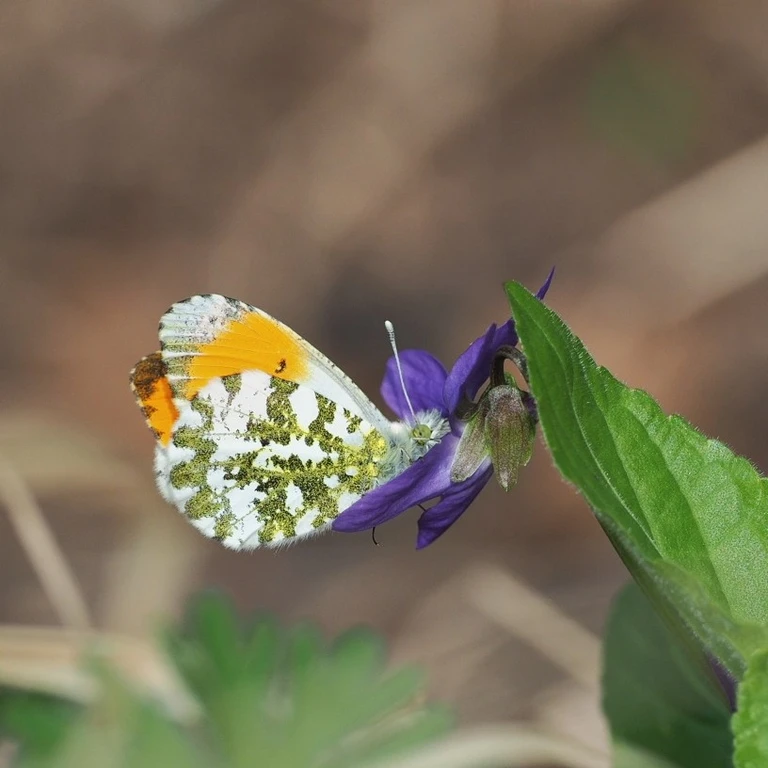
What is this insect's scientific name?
Anthocharis cardamines
